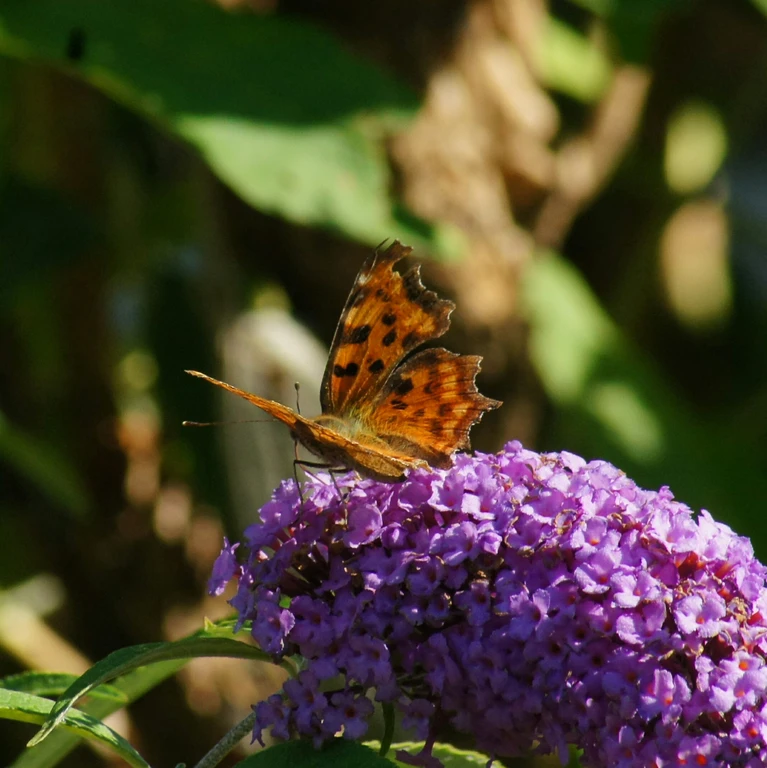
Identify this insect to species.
Polygonia c-album
